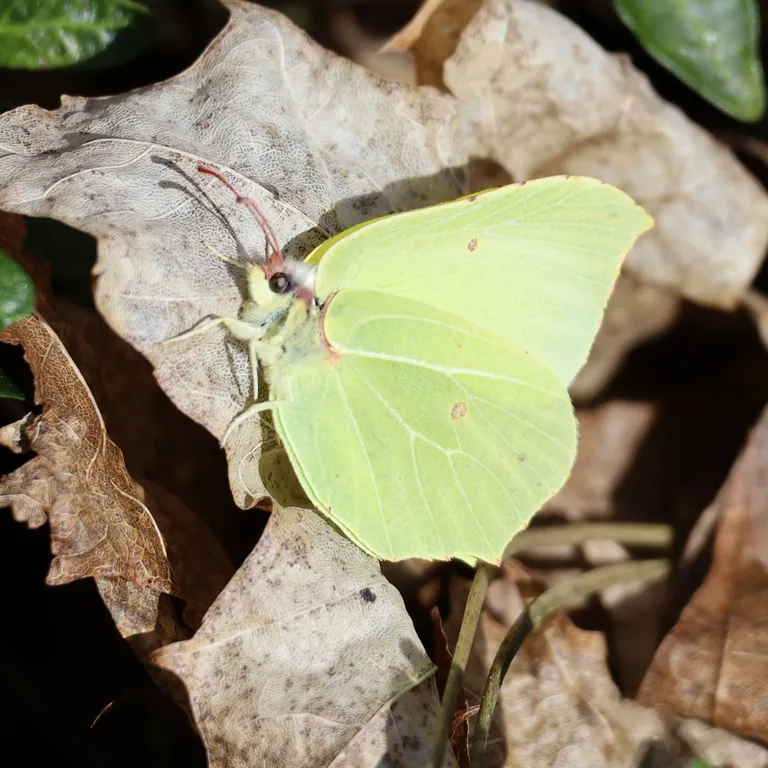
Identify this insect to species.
Gonepteryx rhamni
